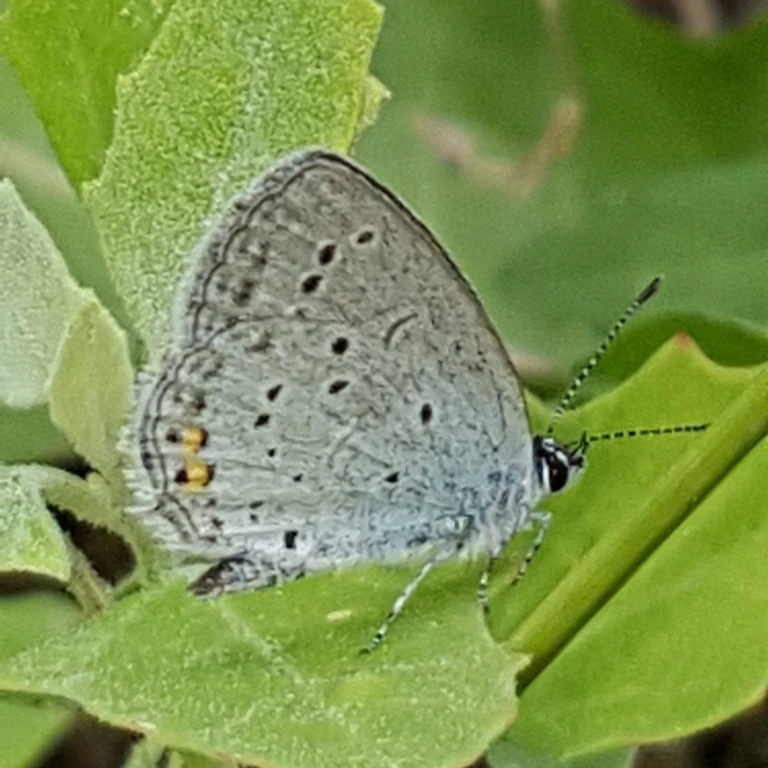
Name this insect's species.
Cupido argiades (also Elkalyce argiades)
